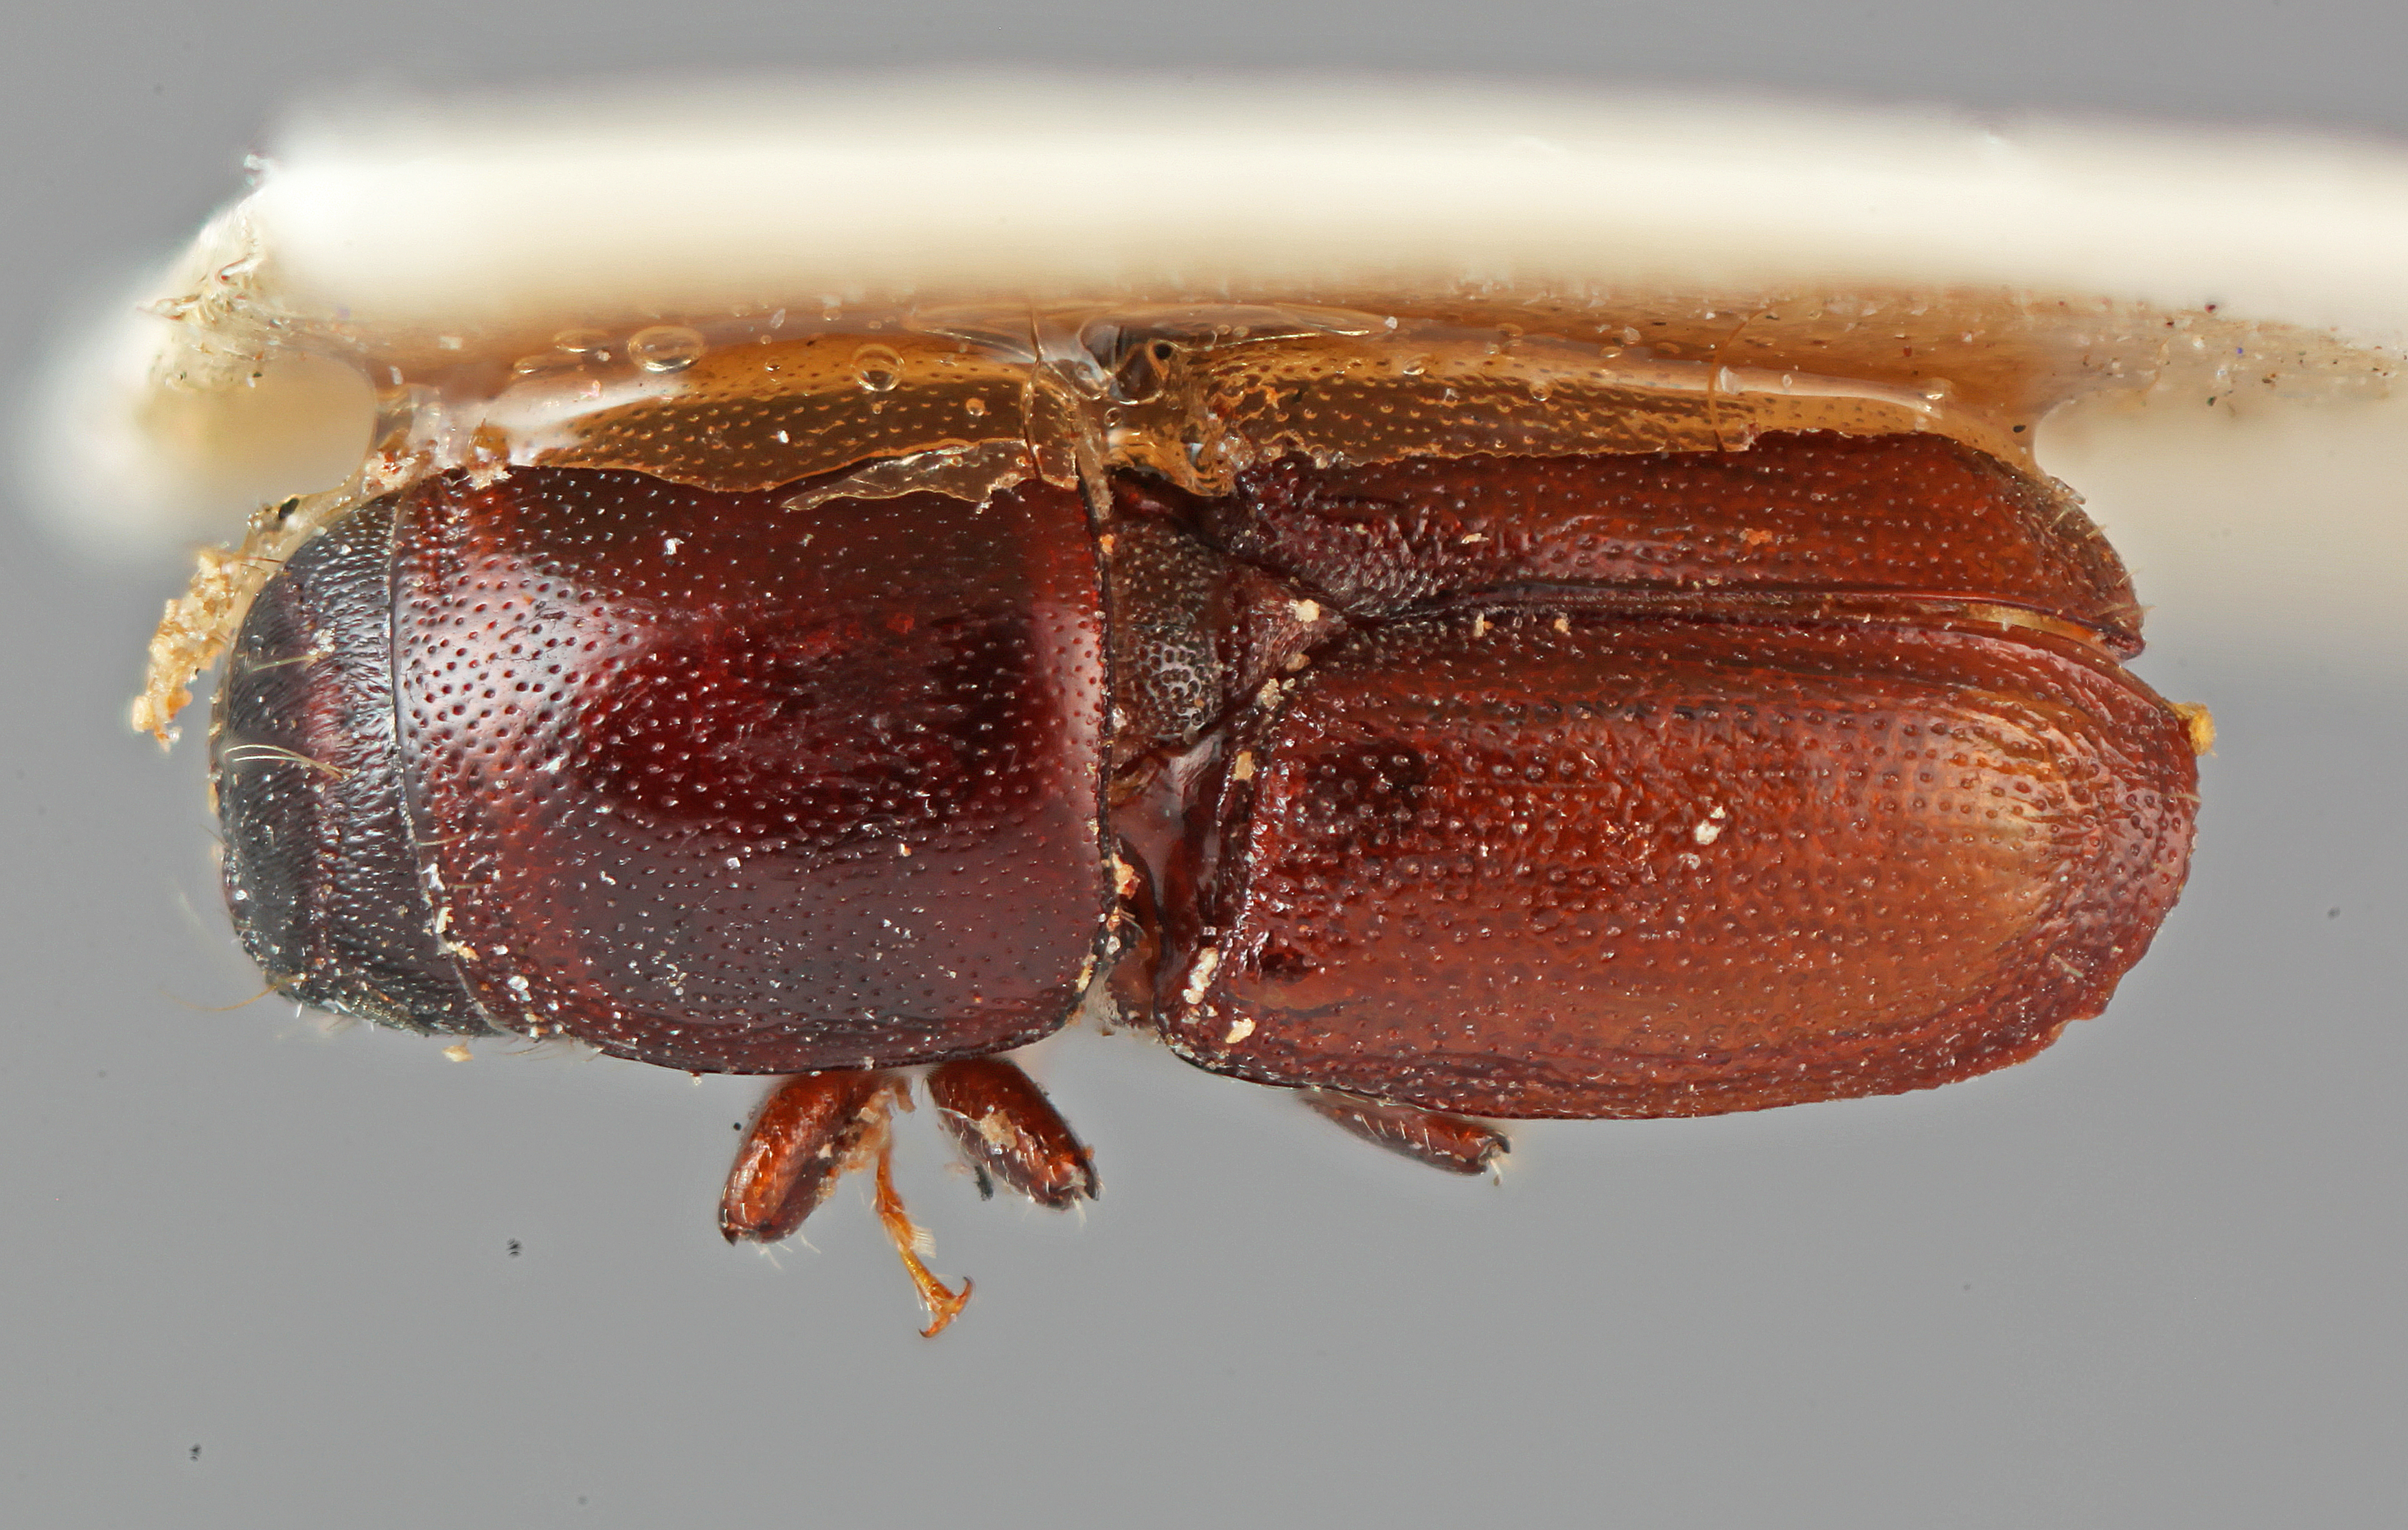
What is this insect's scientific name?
Scolytus formosanus
